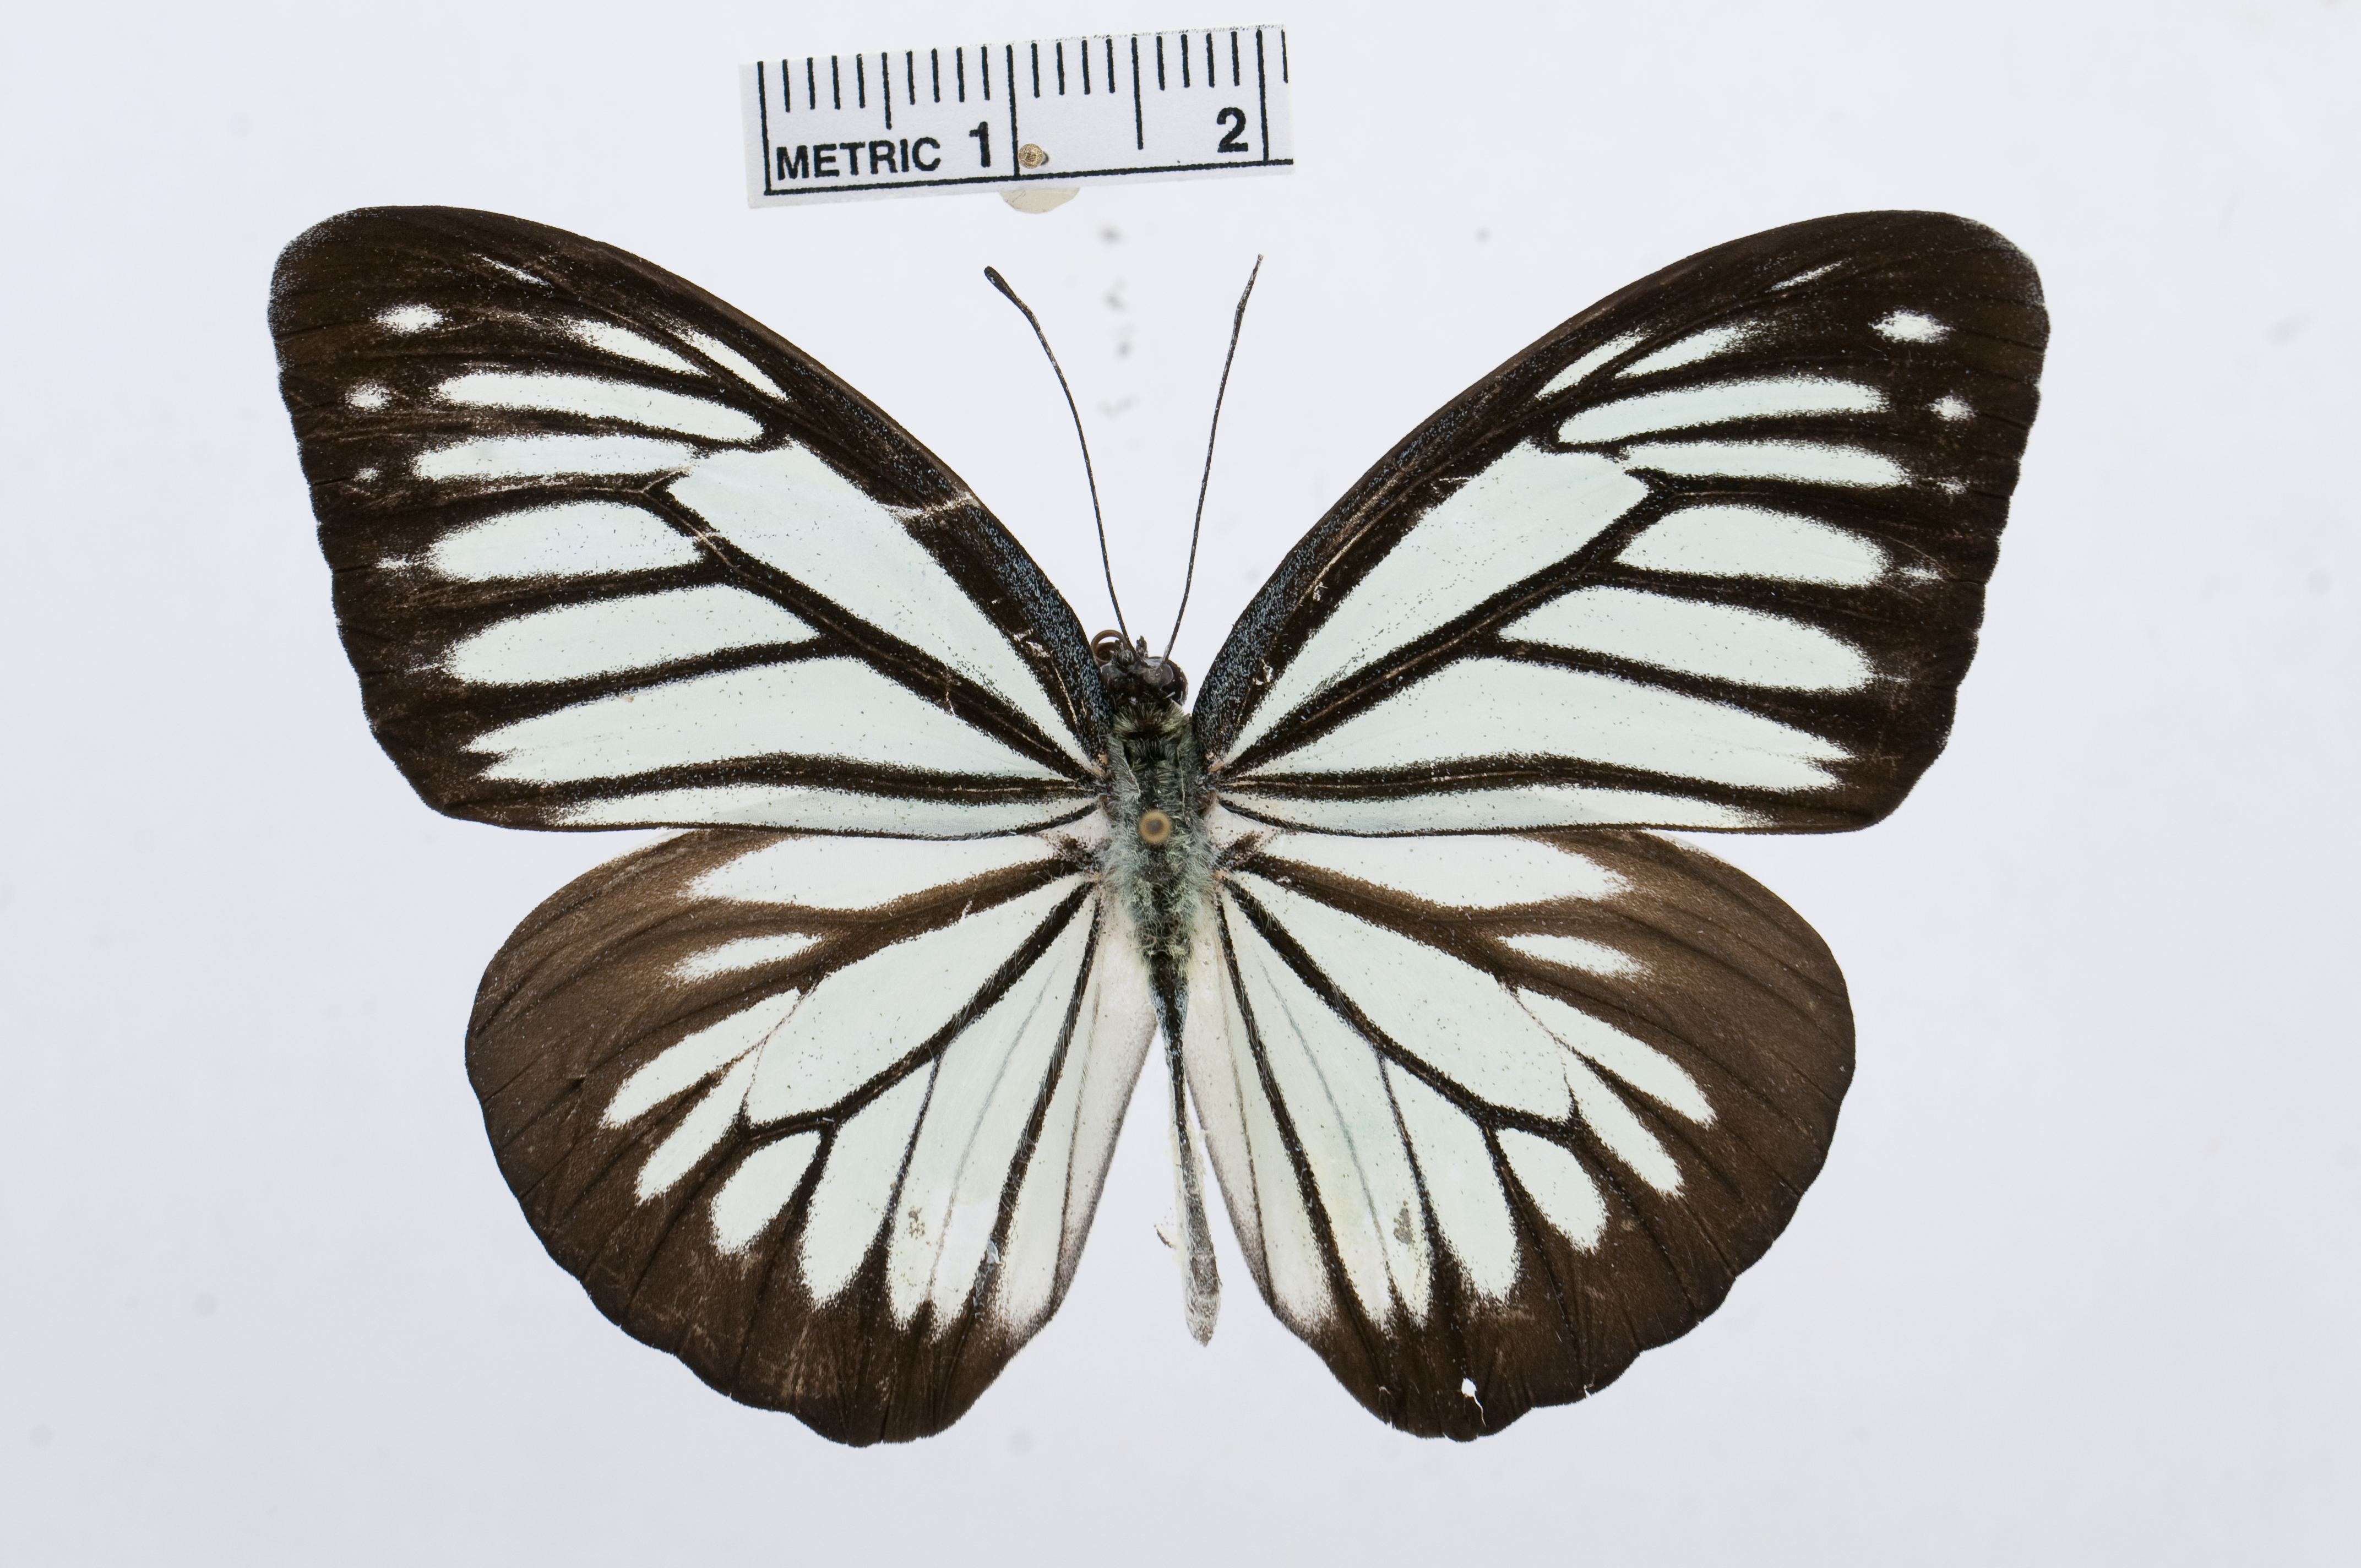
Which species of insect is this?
Pareronia anais
